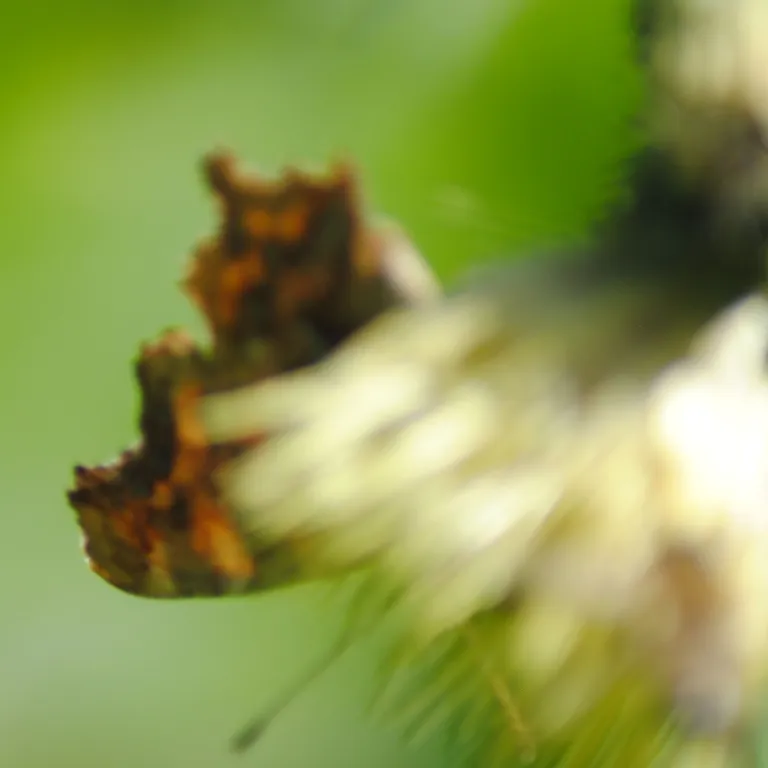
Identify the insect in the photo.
Polygonia c-album
